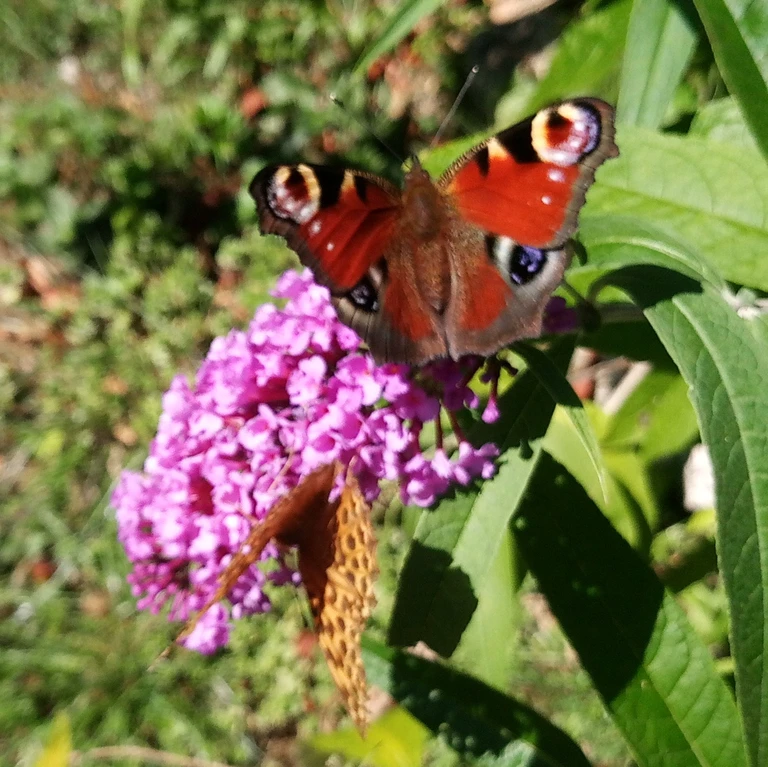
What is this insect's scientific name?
Aglais io
